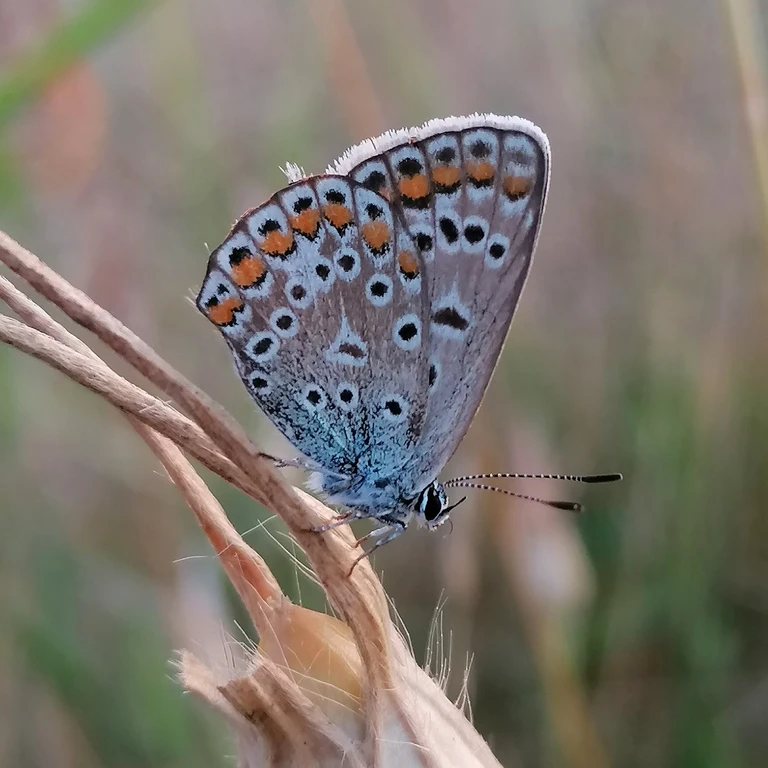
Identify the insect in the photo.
Polyommatus icarus
